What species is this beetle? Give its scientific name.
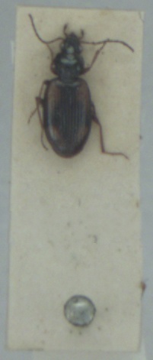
Bembidion bualei
